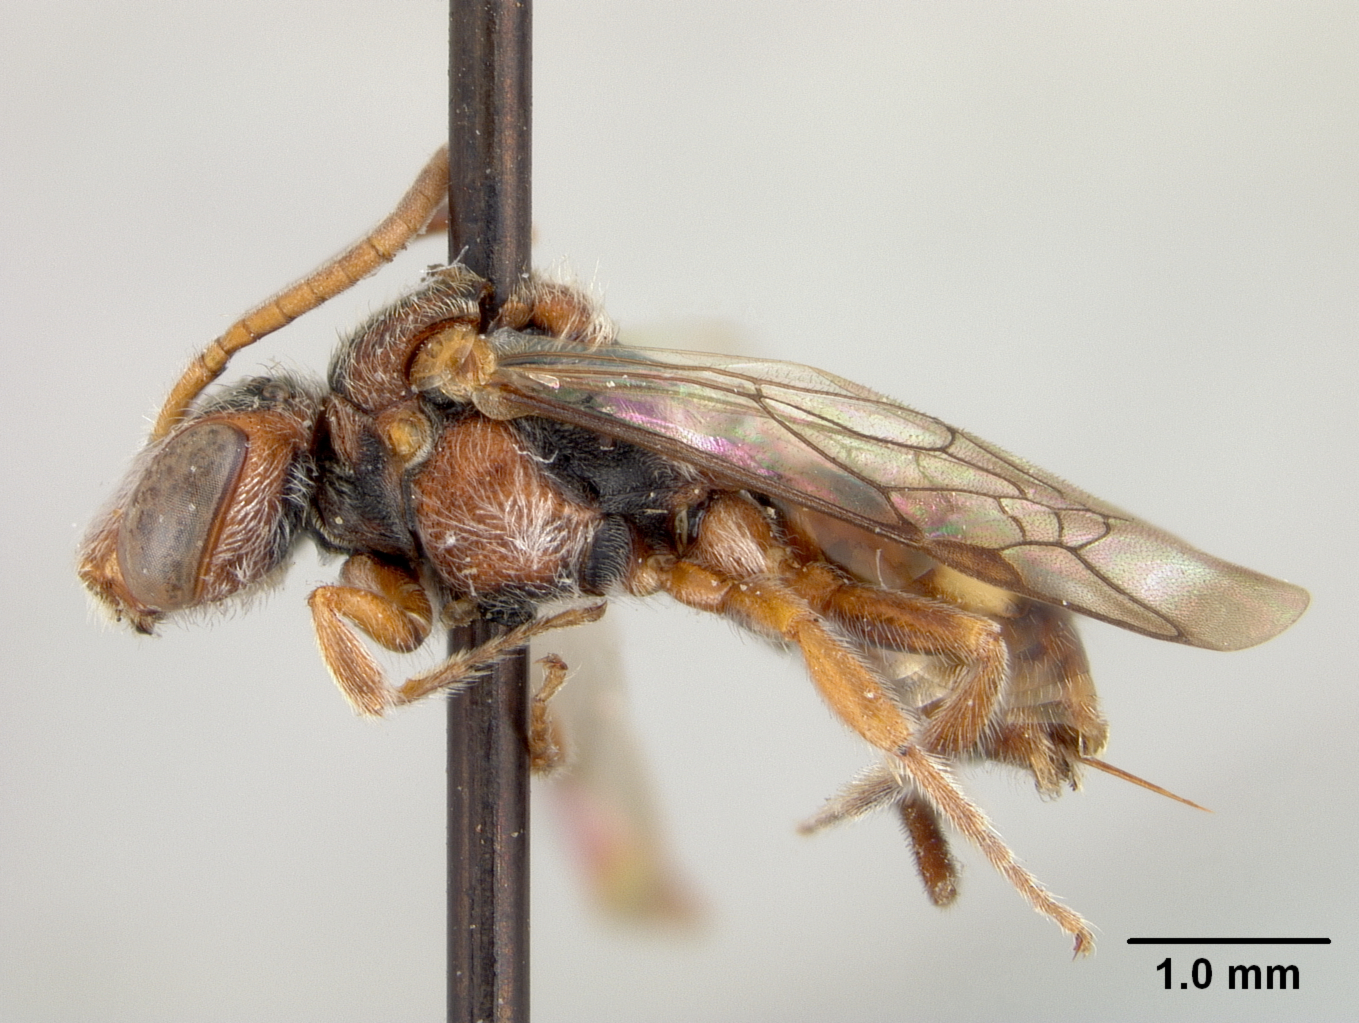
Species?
Nomada breviuscula
